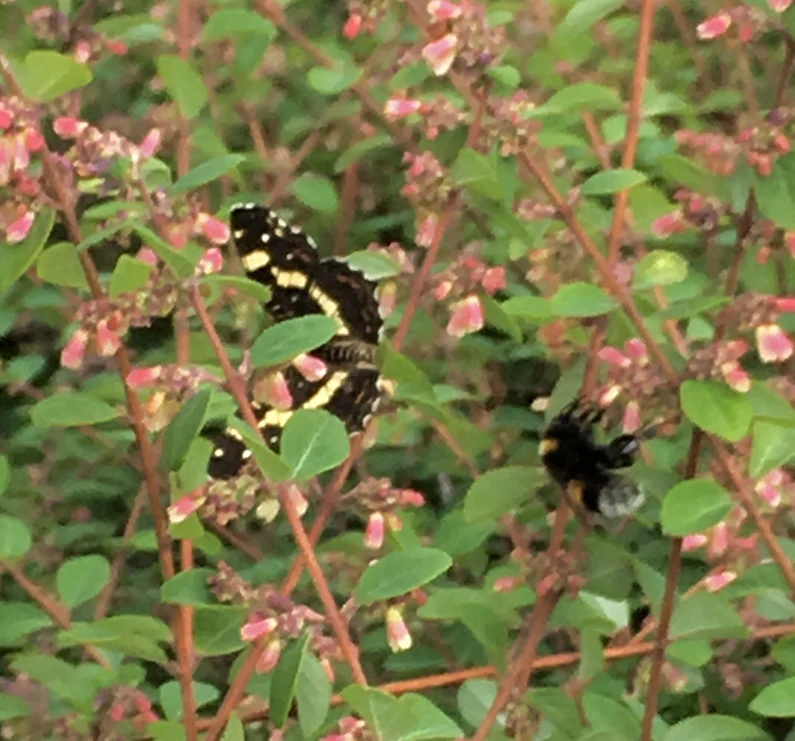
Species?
Araschnia levana
